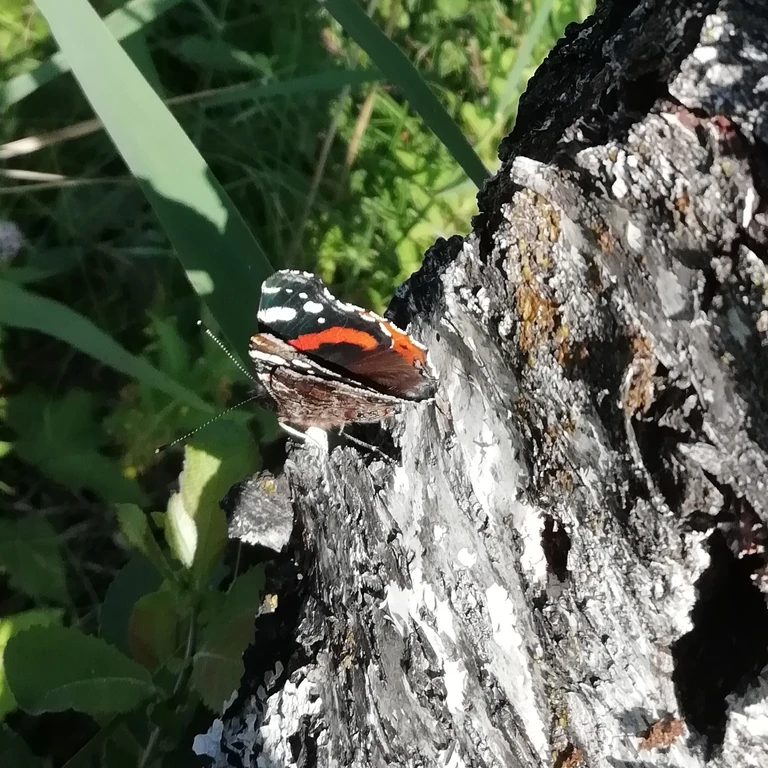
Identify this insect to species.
Vanessa atalanta
